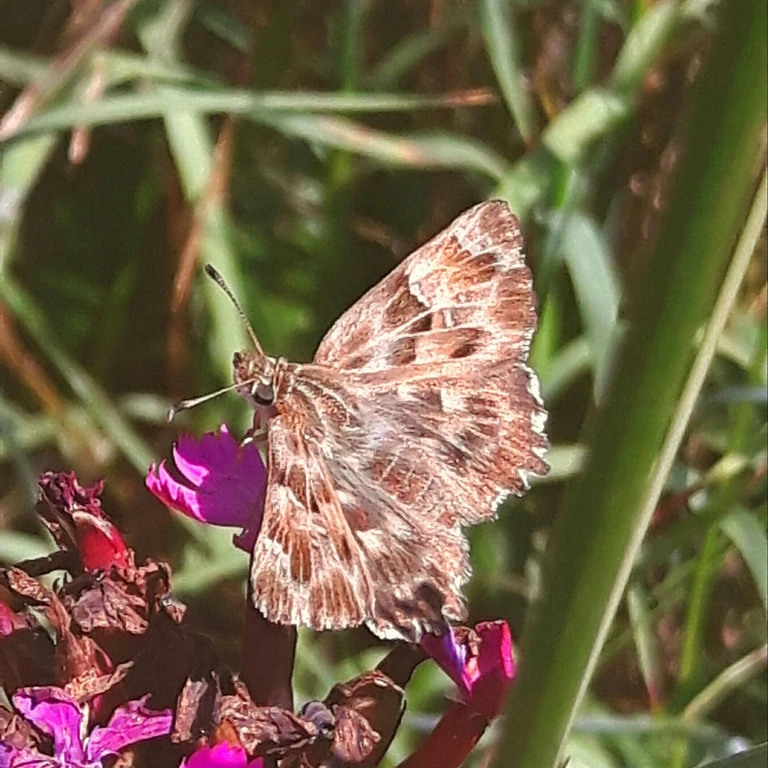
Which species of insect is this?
Carcharodus alceae
